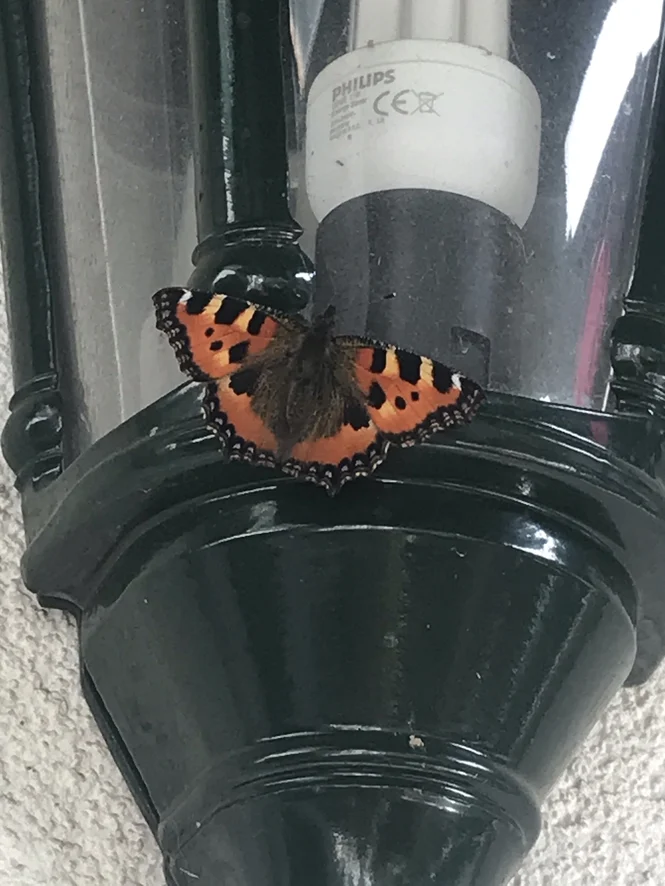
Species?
Aglais urticae
